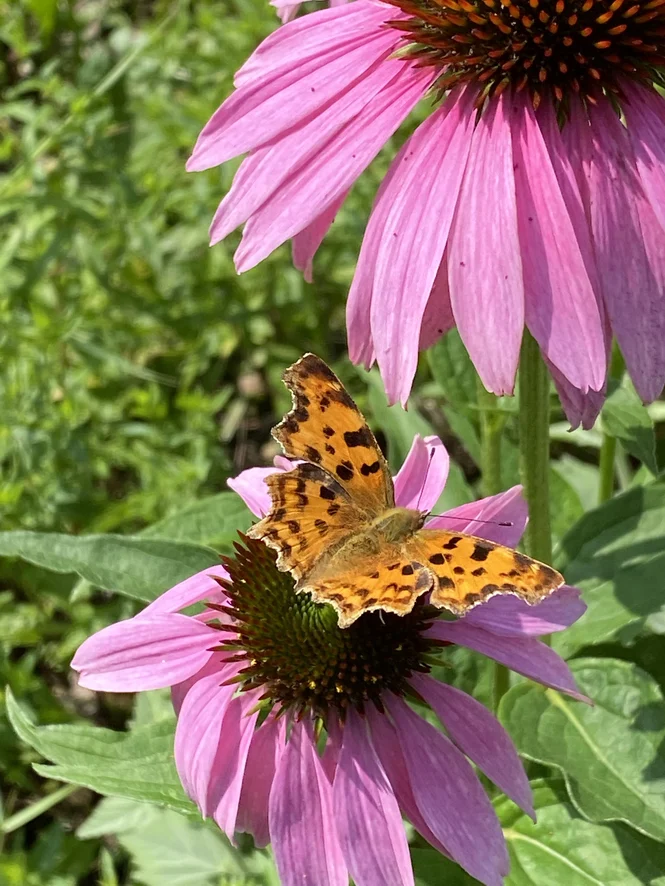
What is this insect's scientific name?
Polygonia c-album
